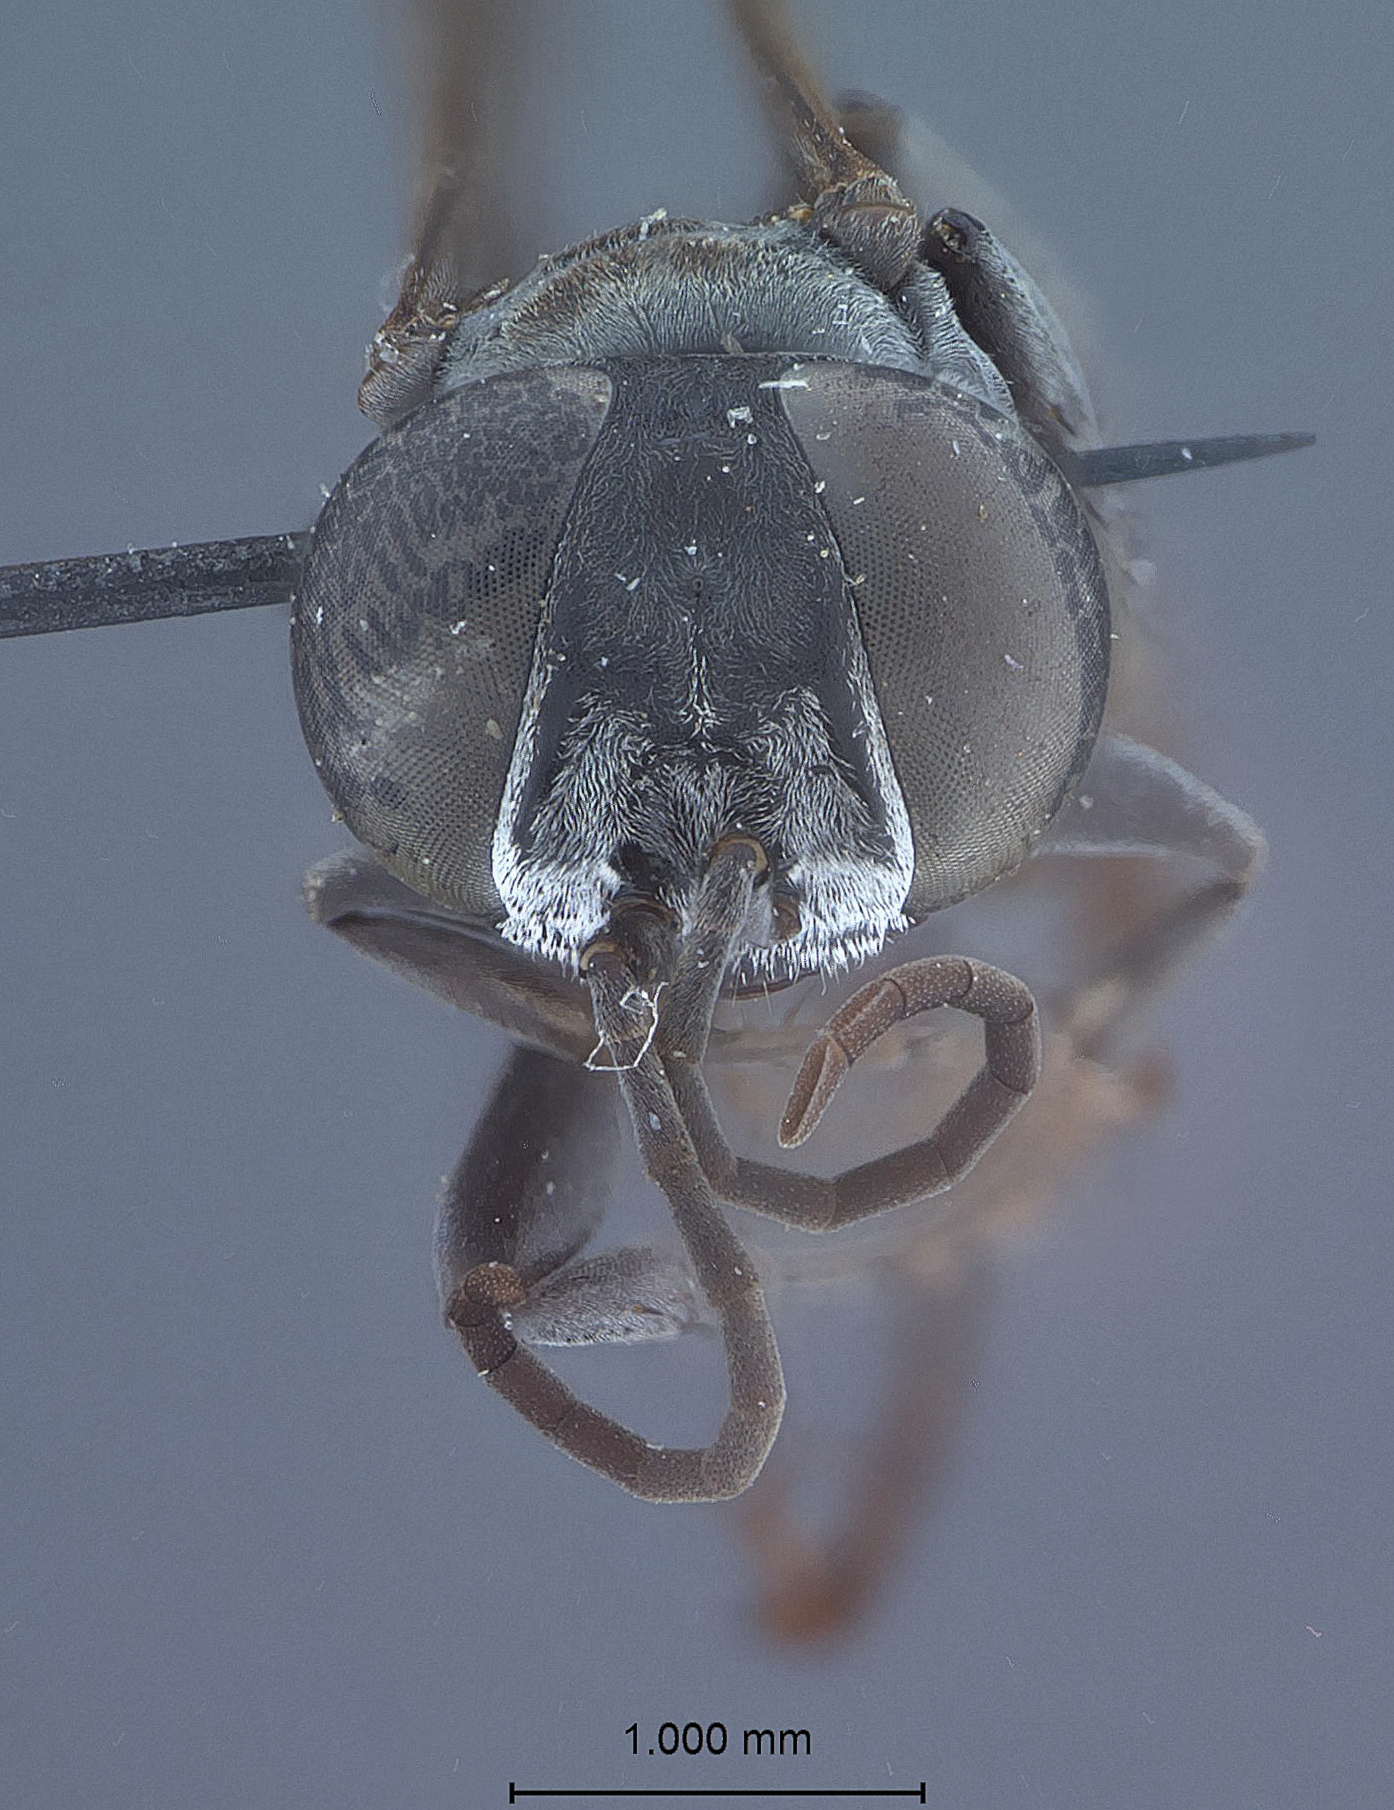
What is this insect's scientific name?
Liris nearcticus
